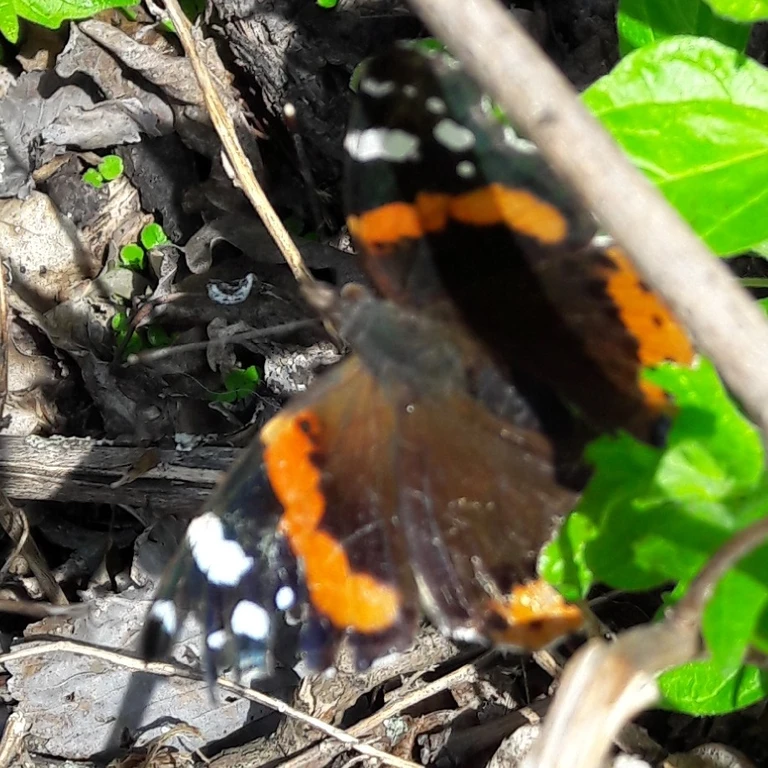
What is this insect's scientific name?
Vanessa atalanta
